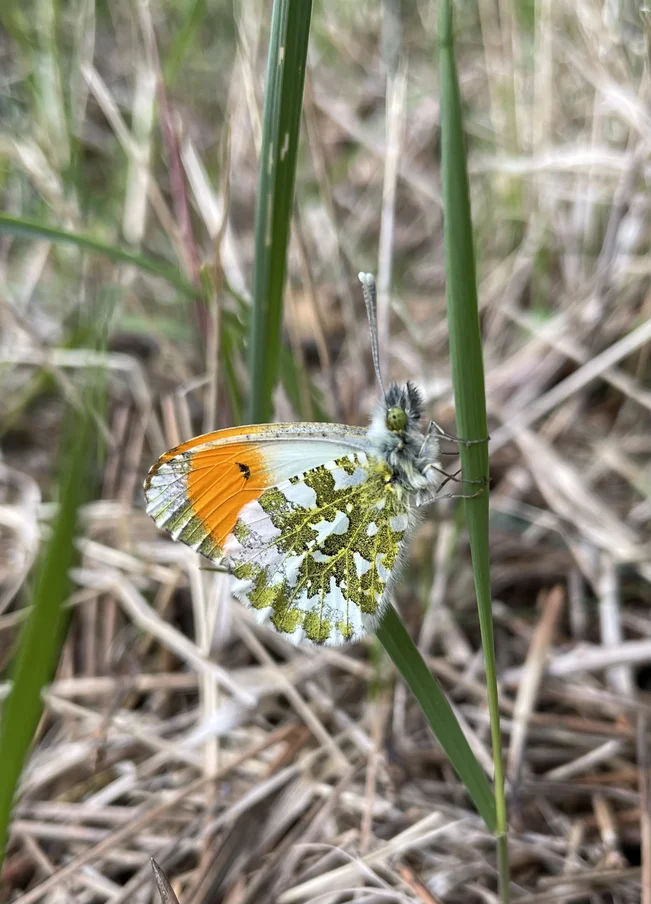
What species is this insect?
Anthocharis cardamines
